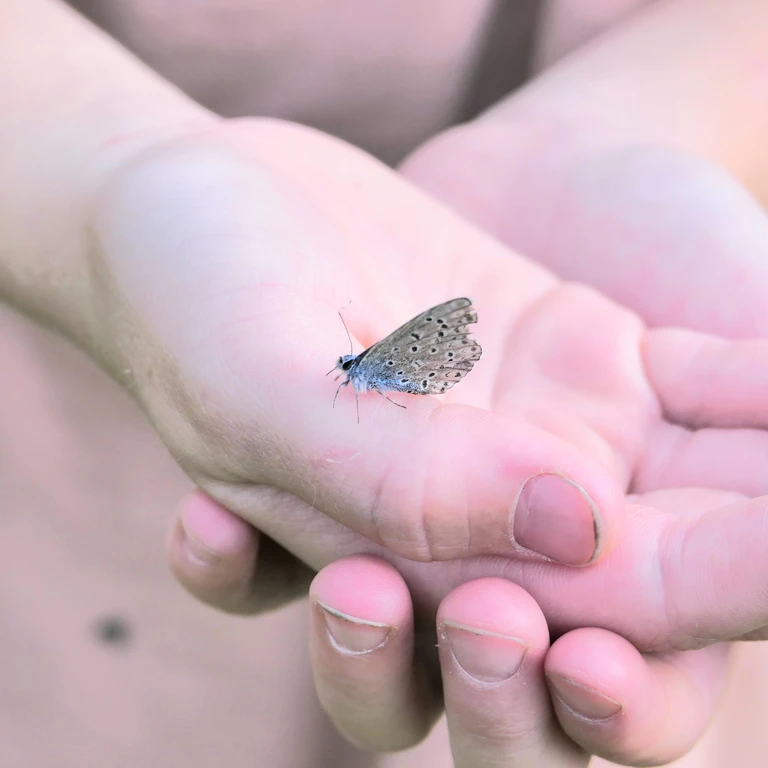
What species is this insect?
Polyommatus icarus
